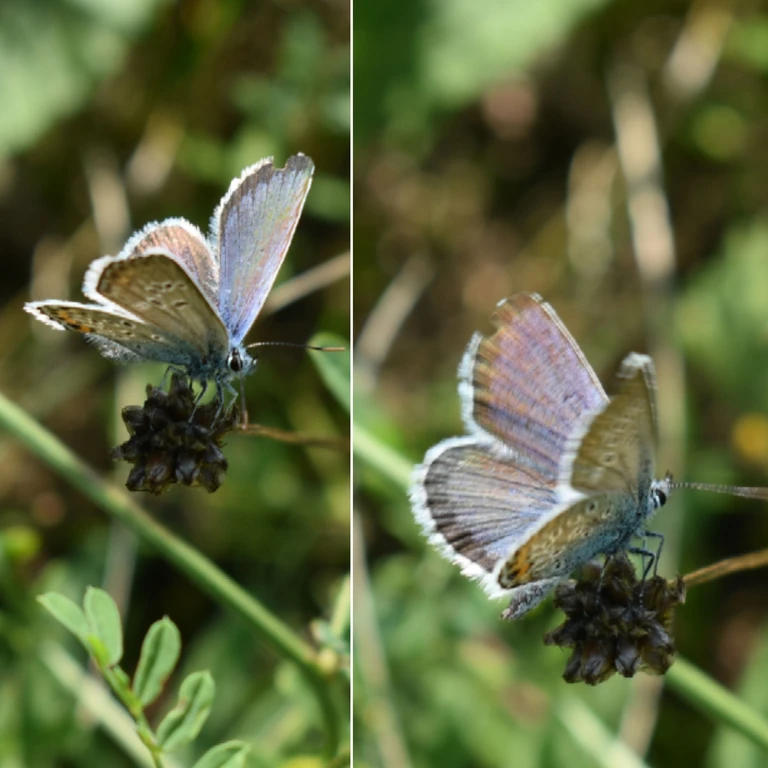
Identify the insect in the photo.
Plebejus argus
